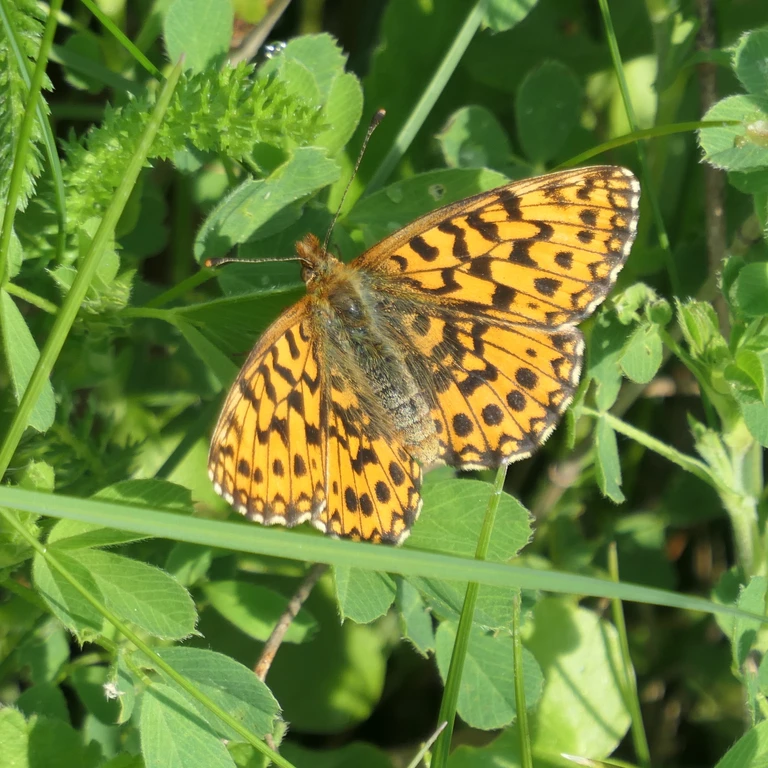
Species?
Boloria dia
